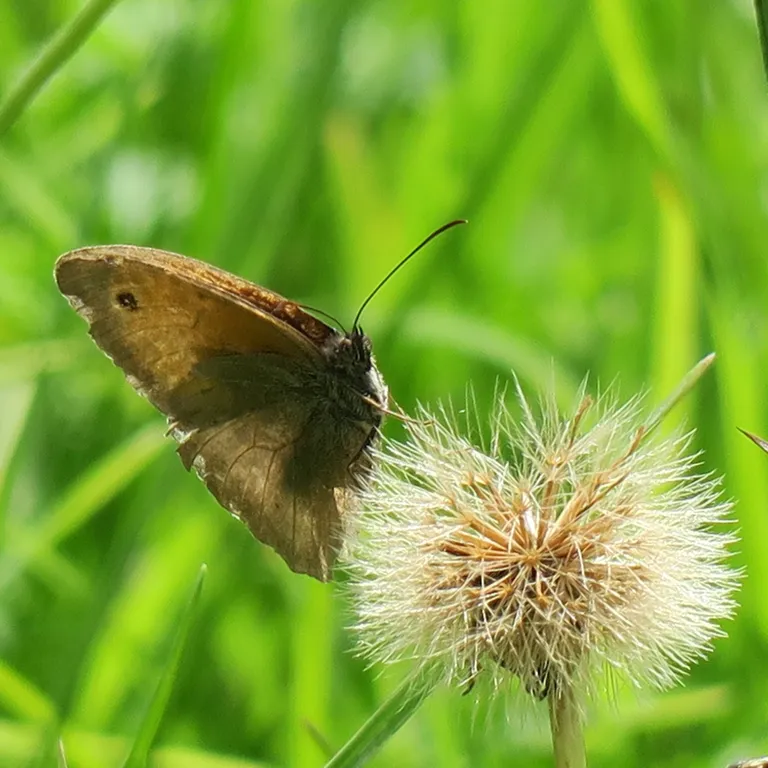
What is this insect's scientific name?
Maniola jurtina
